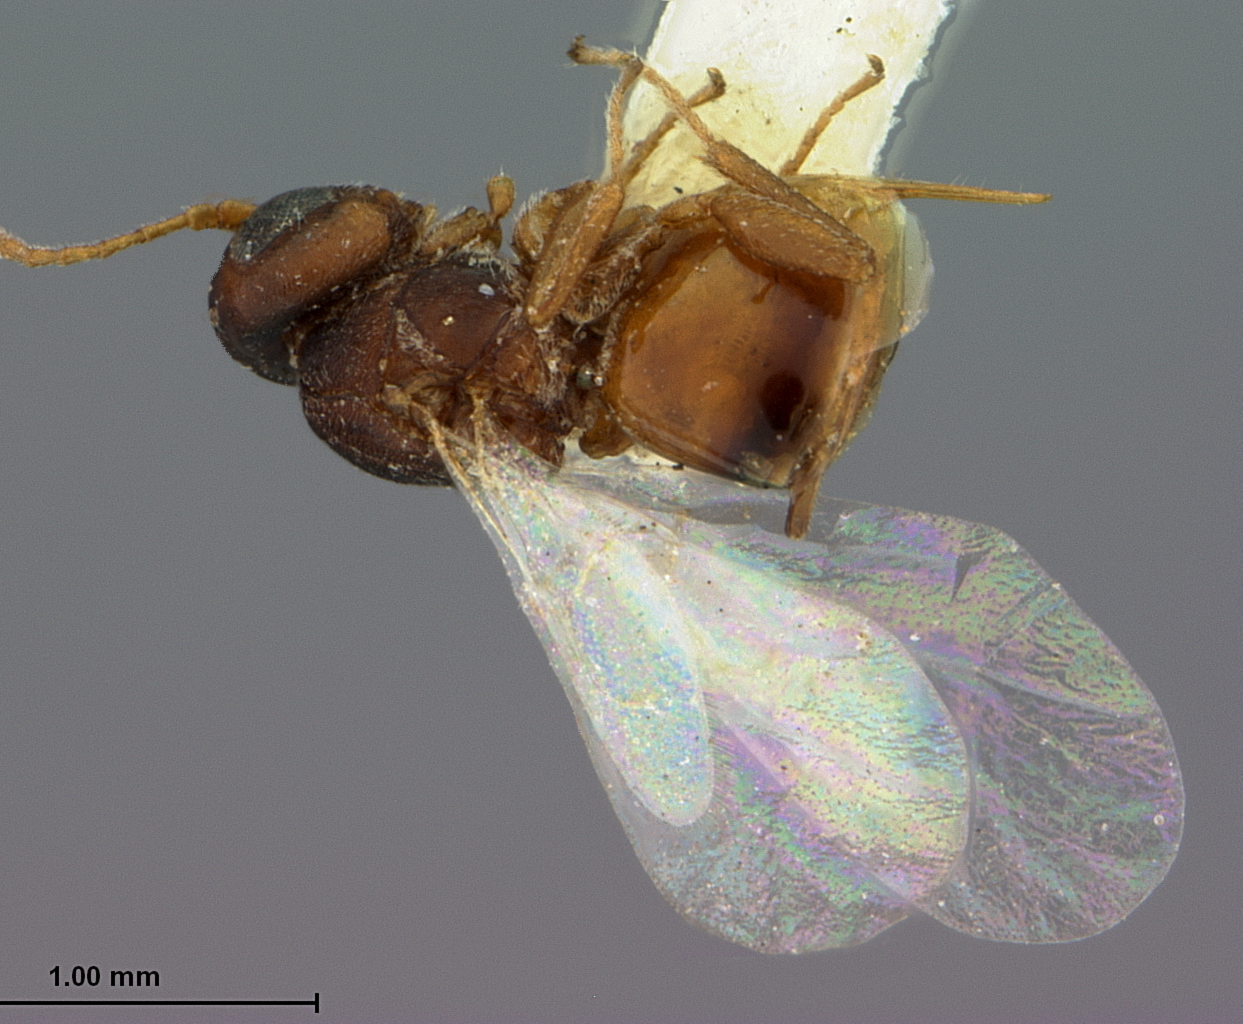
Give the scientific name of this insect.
Callirhytis ceropteroides
